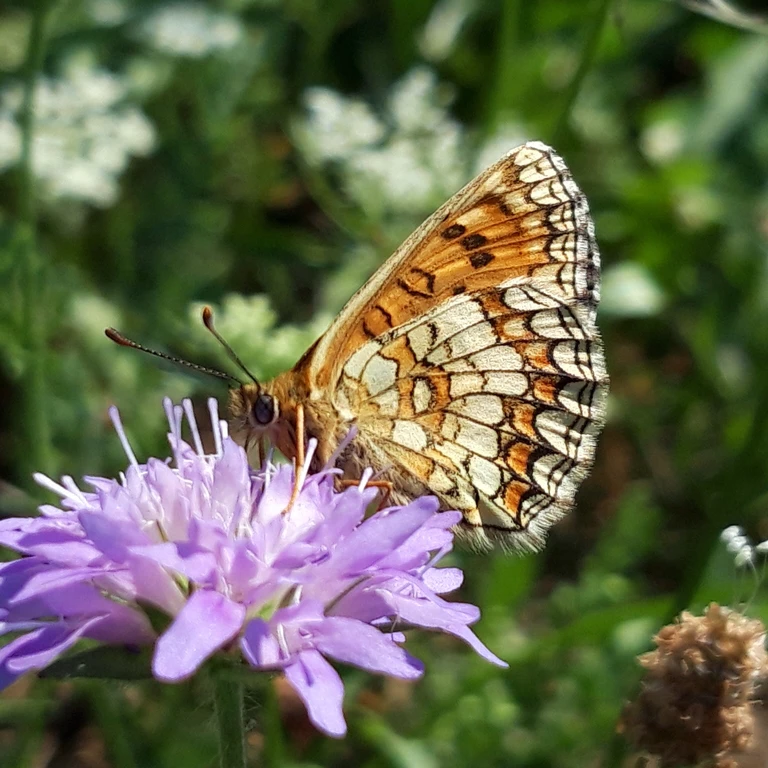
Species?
Melitaea athalia
